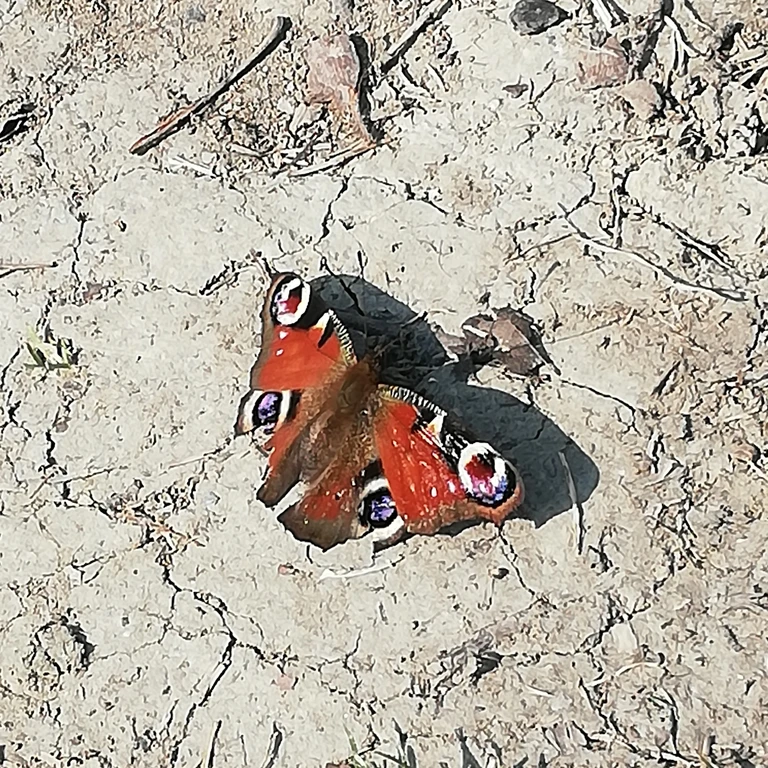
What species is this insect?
Aglais io
